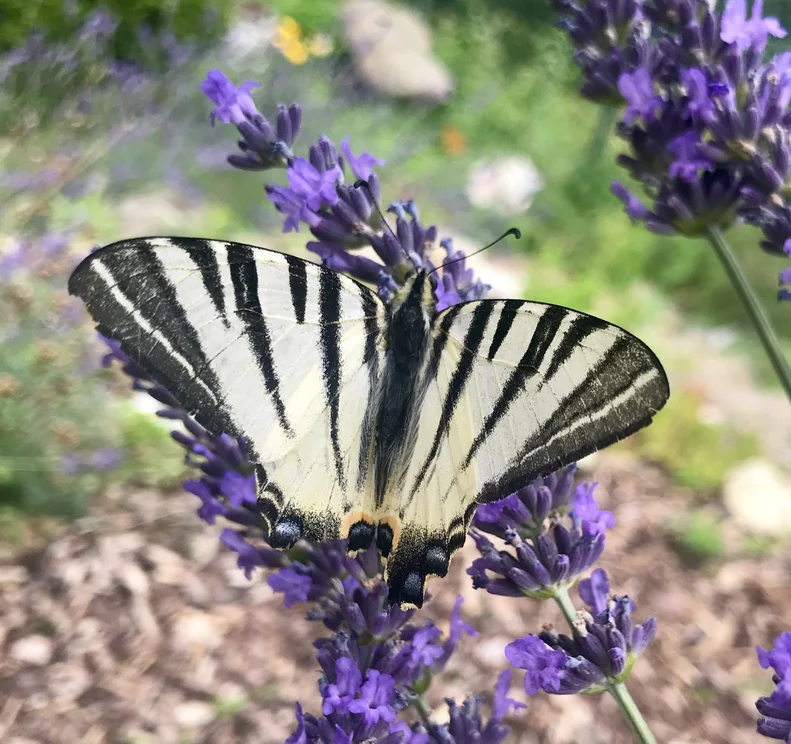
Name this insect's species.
Iphiclides podalirius
